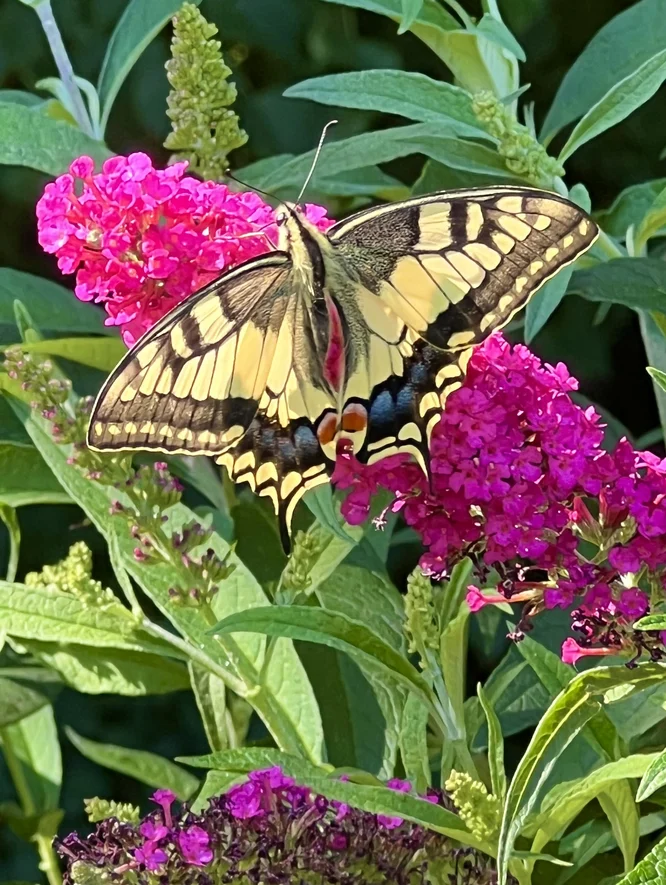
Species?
Papilio machaon
